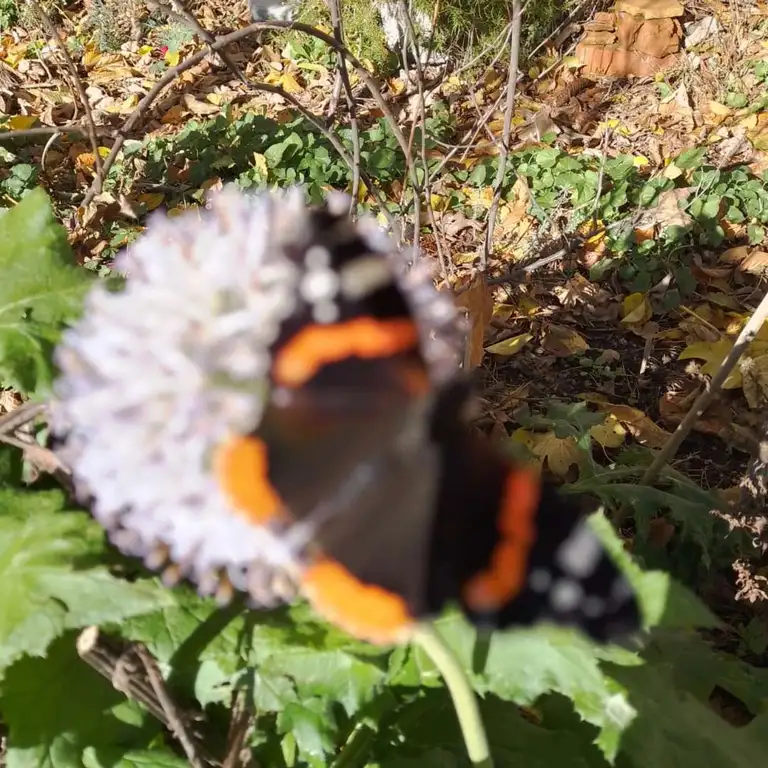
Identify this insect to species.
Vanessa atalanta
